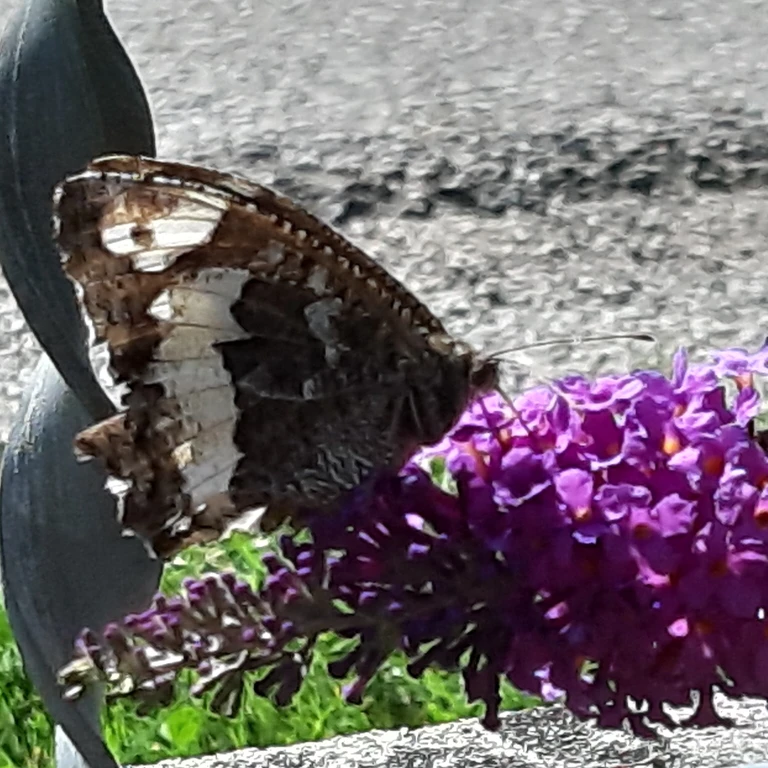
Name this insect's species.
Brintesia circe
